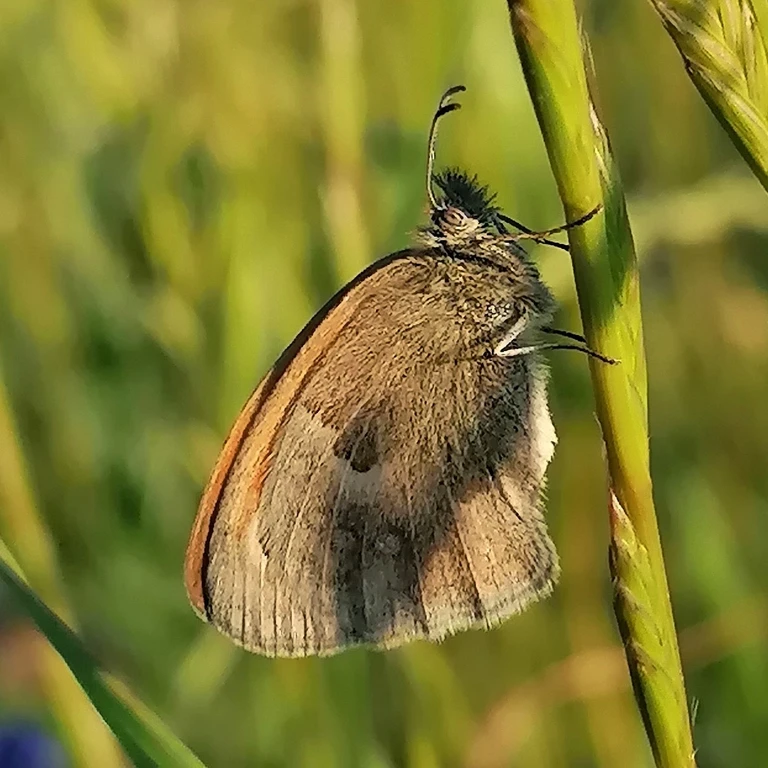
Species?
Coenonympha pamphilus
